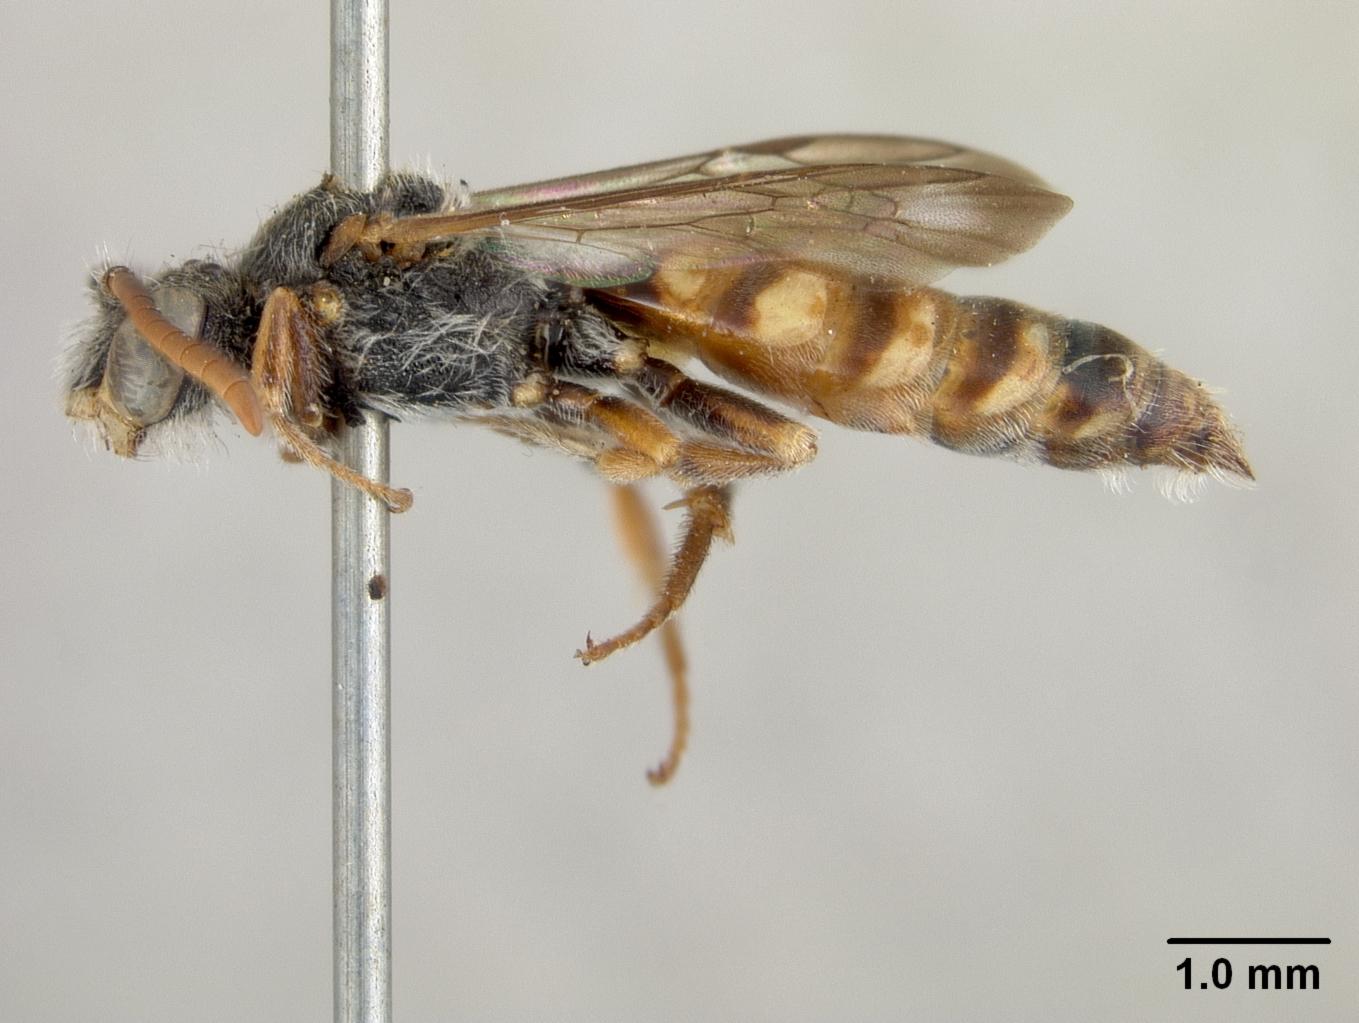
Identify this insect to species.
Nomada erythrospila
